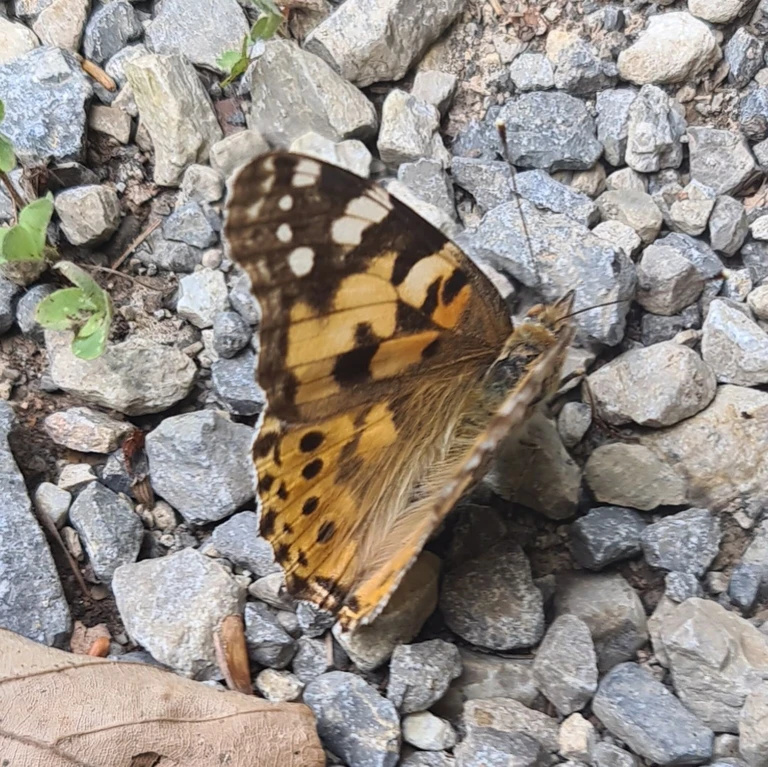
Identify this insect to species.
Vanessa cardui
